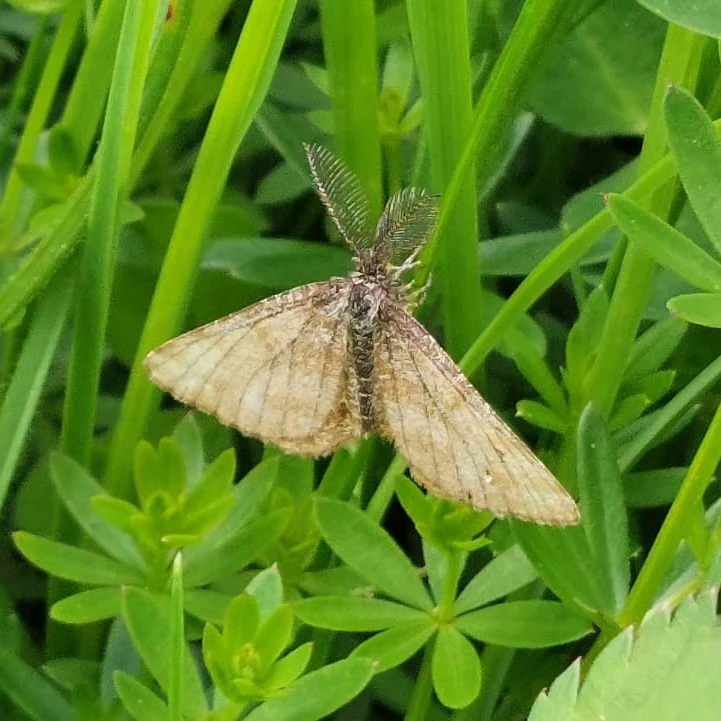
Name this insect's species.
Ematurga atomaria
